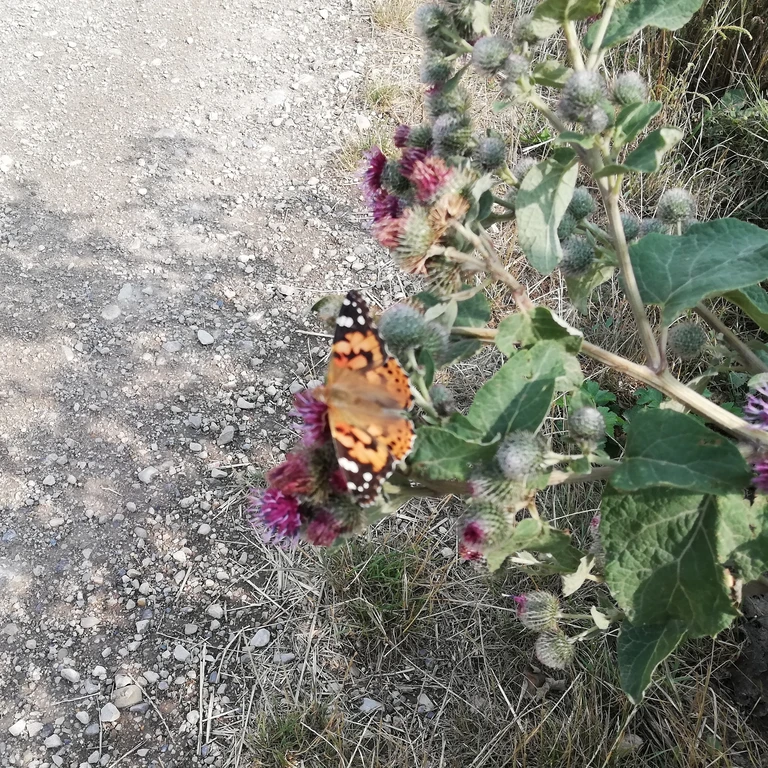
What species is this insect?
Vanessa cardui
